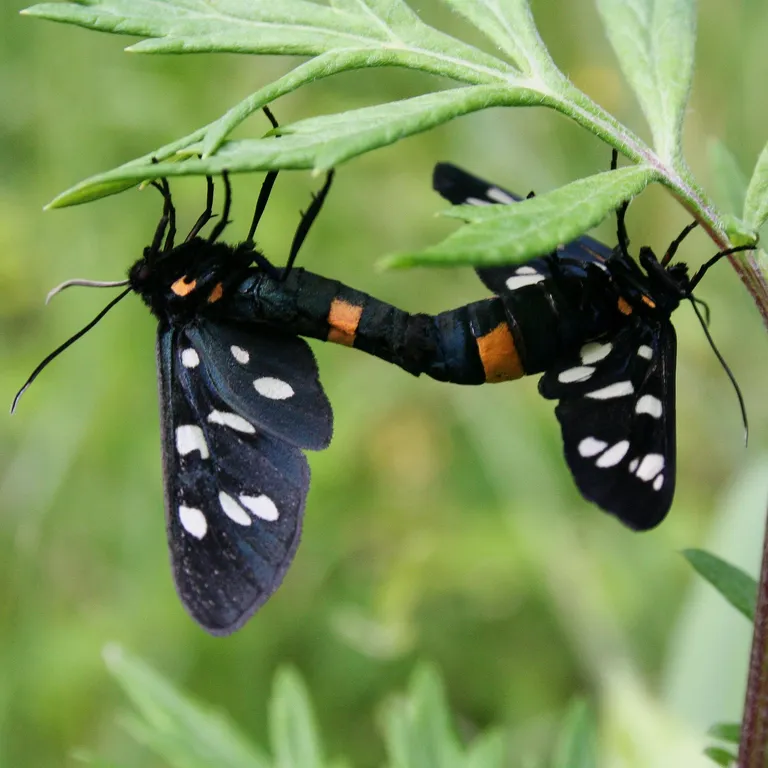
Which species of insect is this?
Amata phegea
